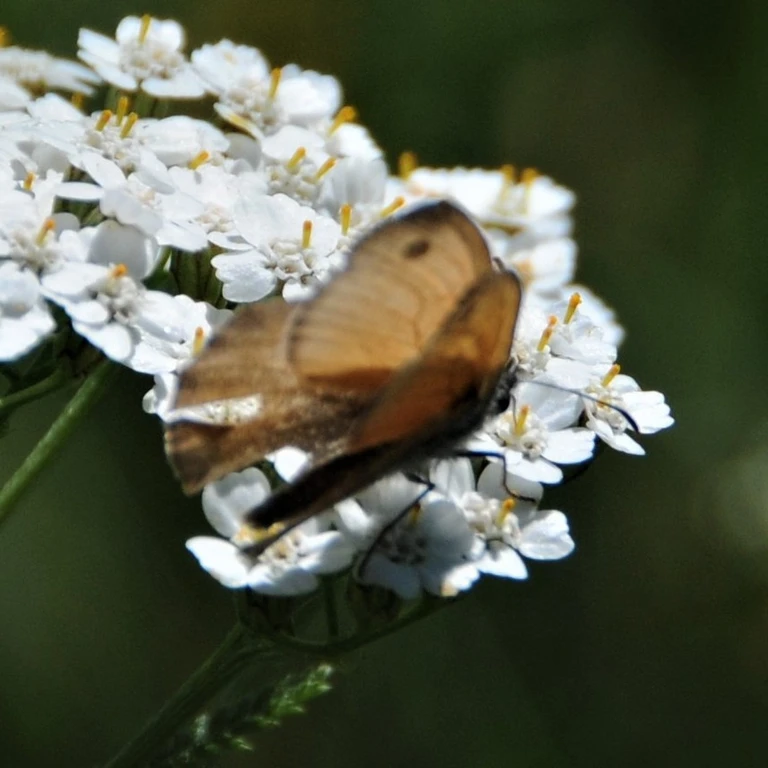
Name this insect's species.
Coenonympha pamphilus
